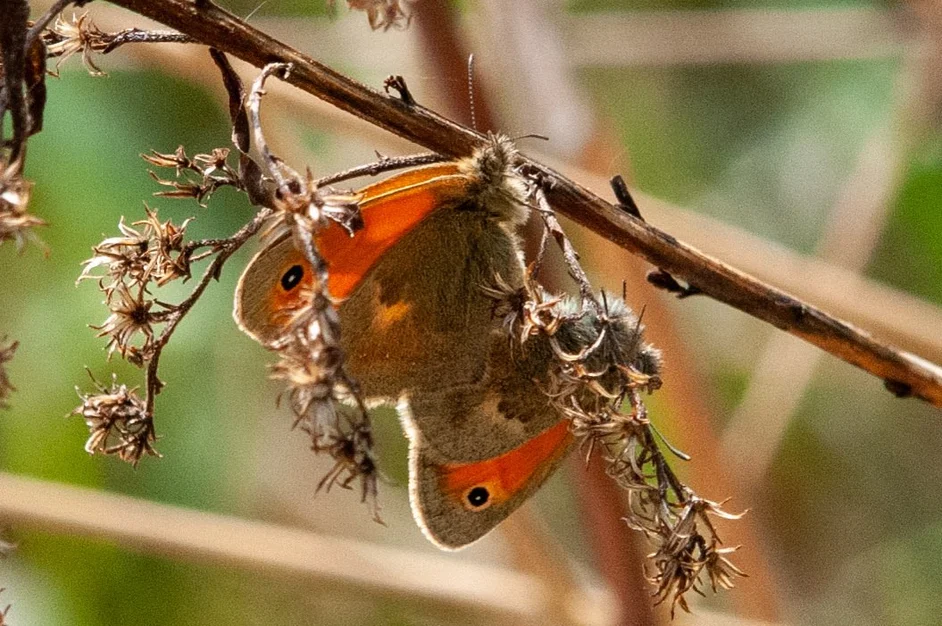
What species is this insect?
Coenonympha pamphilus
